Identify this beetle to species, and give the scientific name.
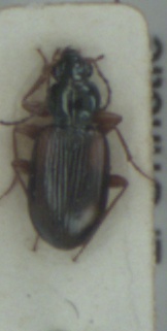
Bembidion tetracolum
